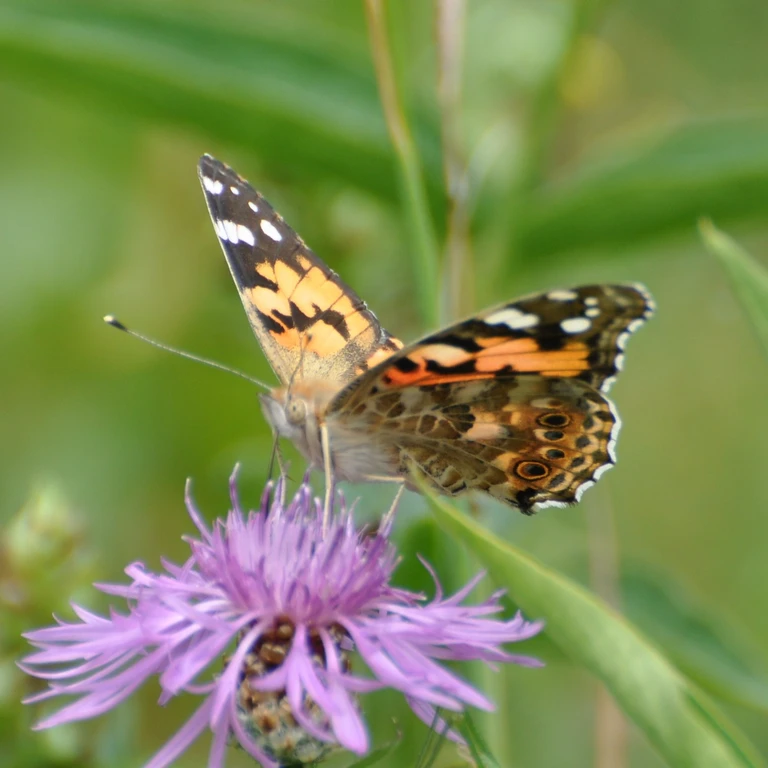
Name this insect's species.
Vanessa cardui
